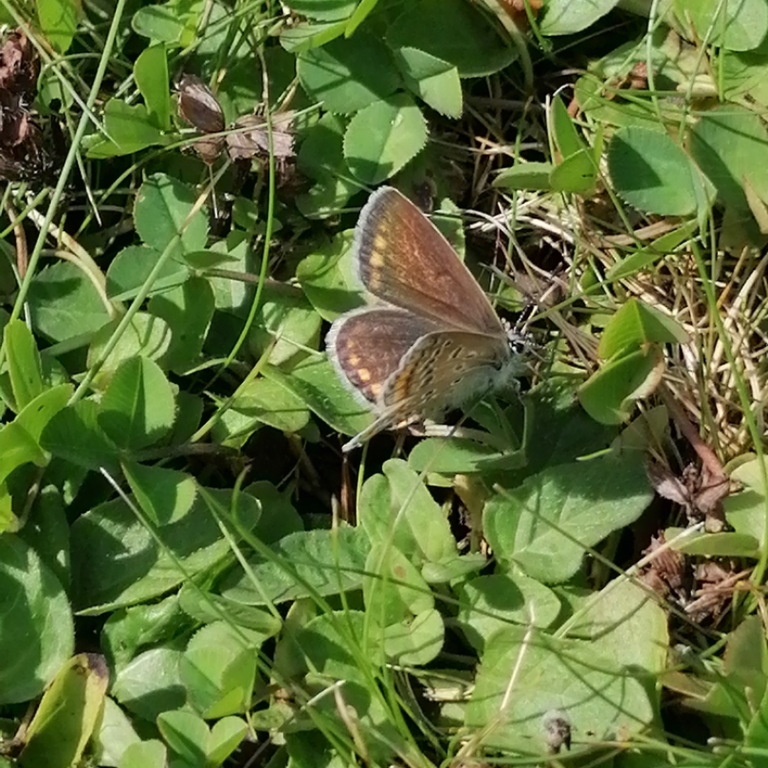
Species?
Polyommatus icarus
